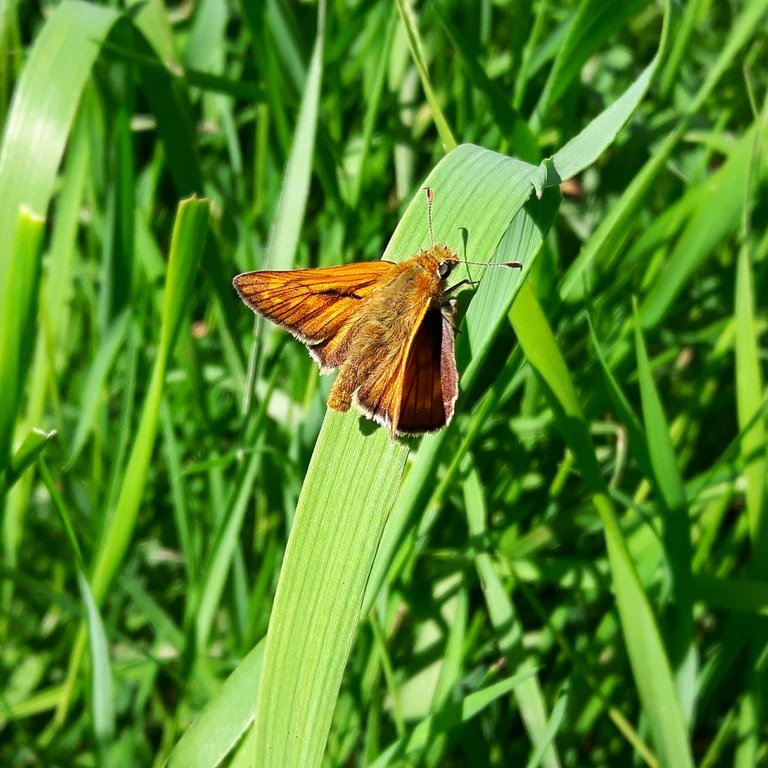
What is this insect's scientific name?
Ochlodes sylvanus (also Ochlodes venata)
